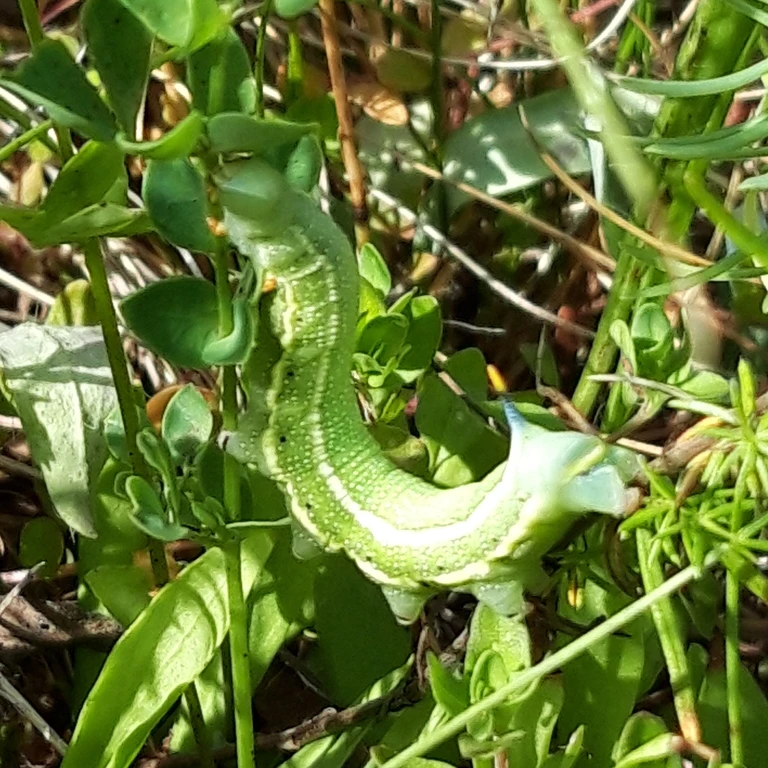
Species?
Macroglossum stellatarum
